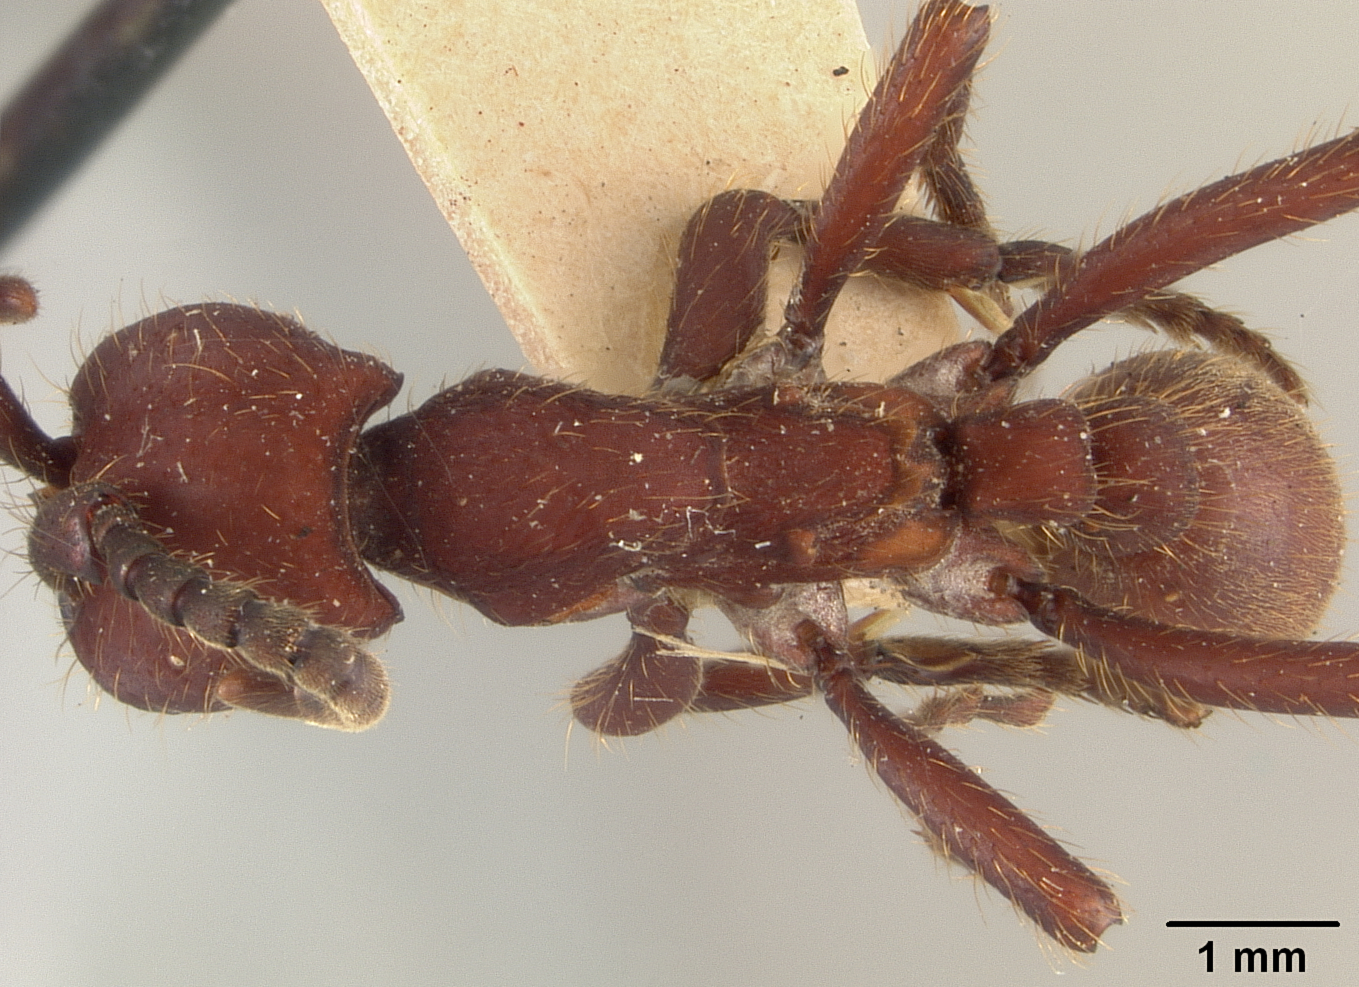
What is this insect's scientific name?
Eciton crassicorne
